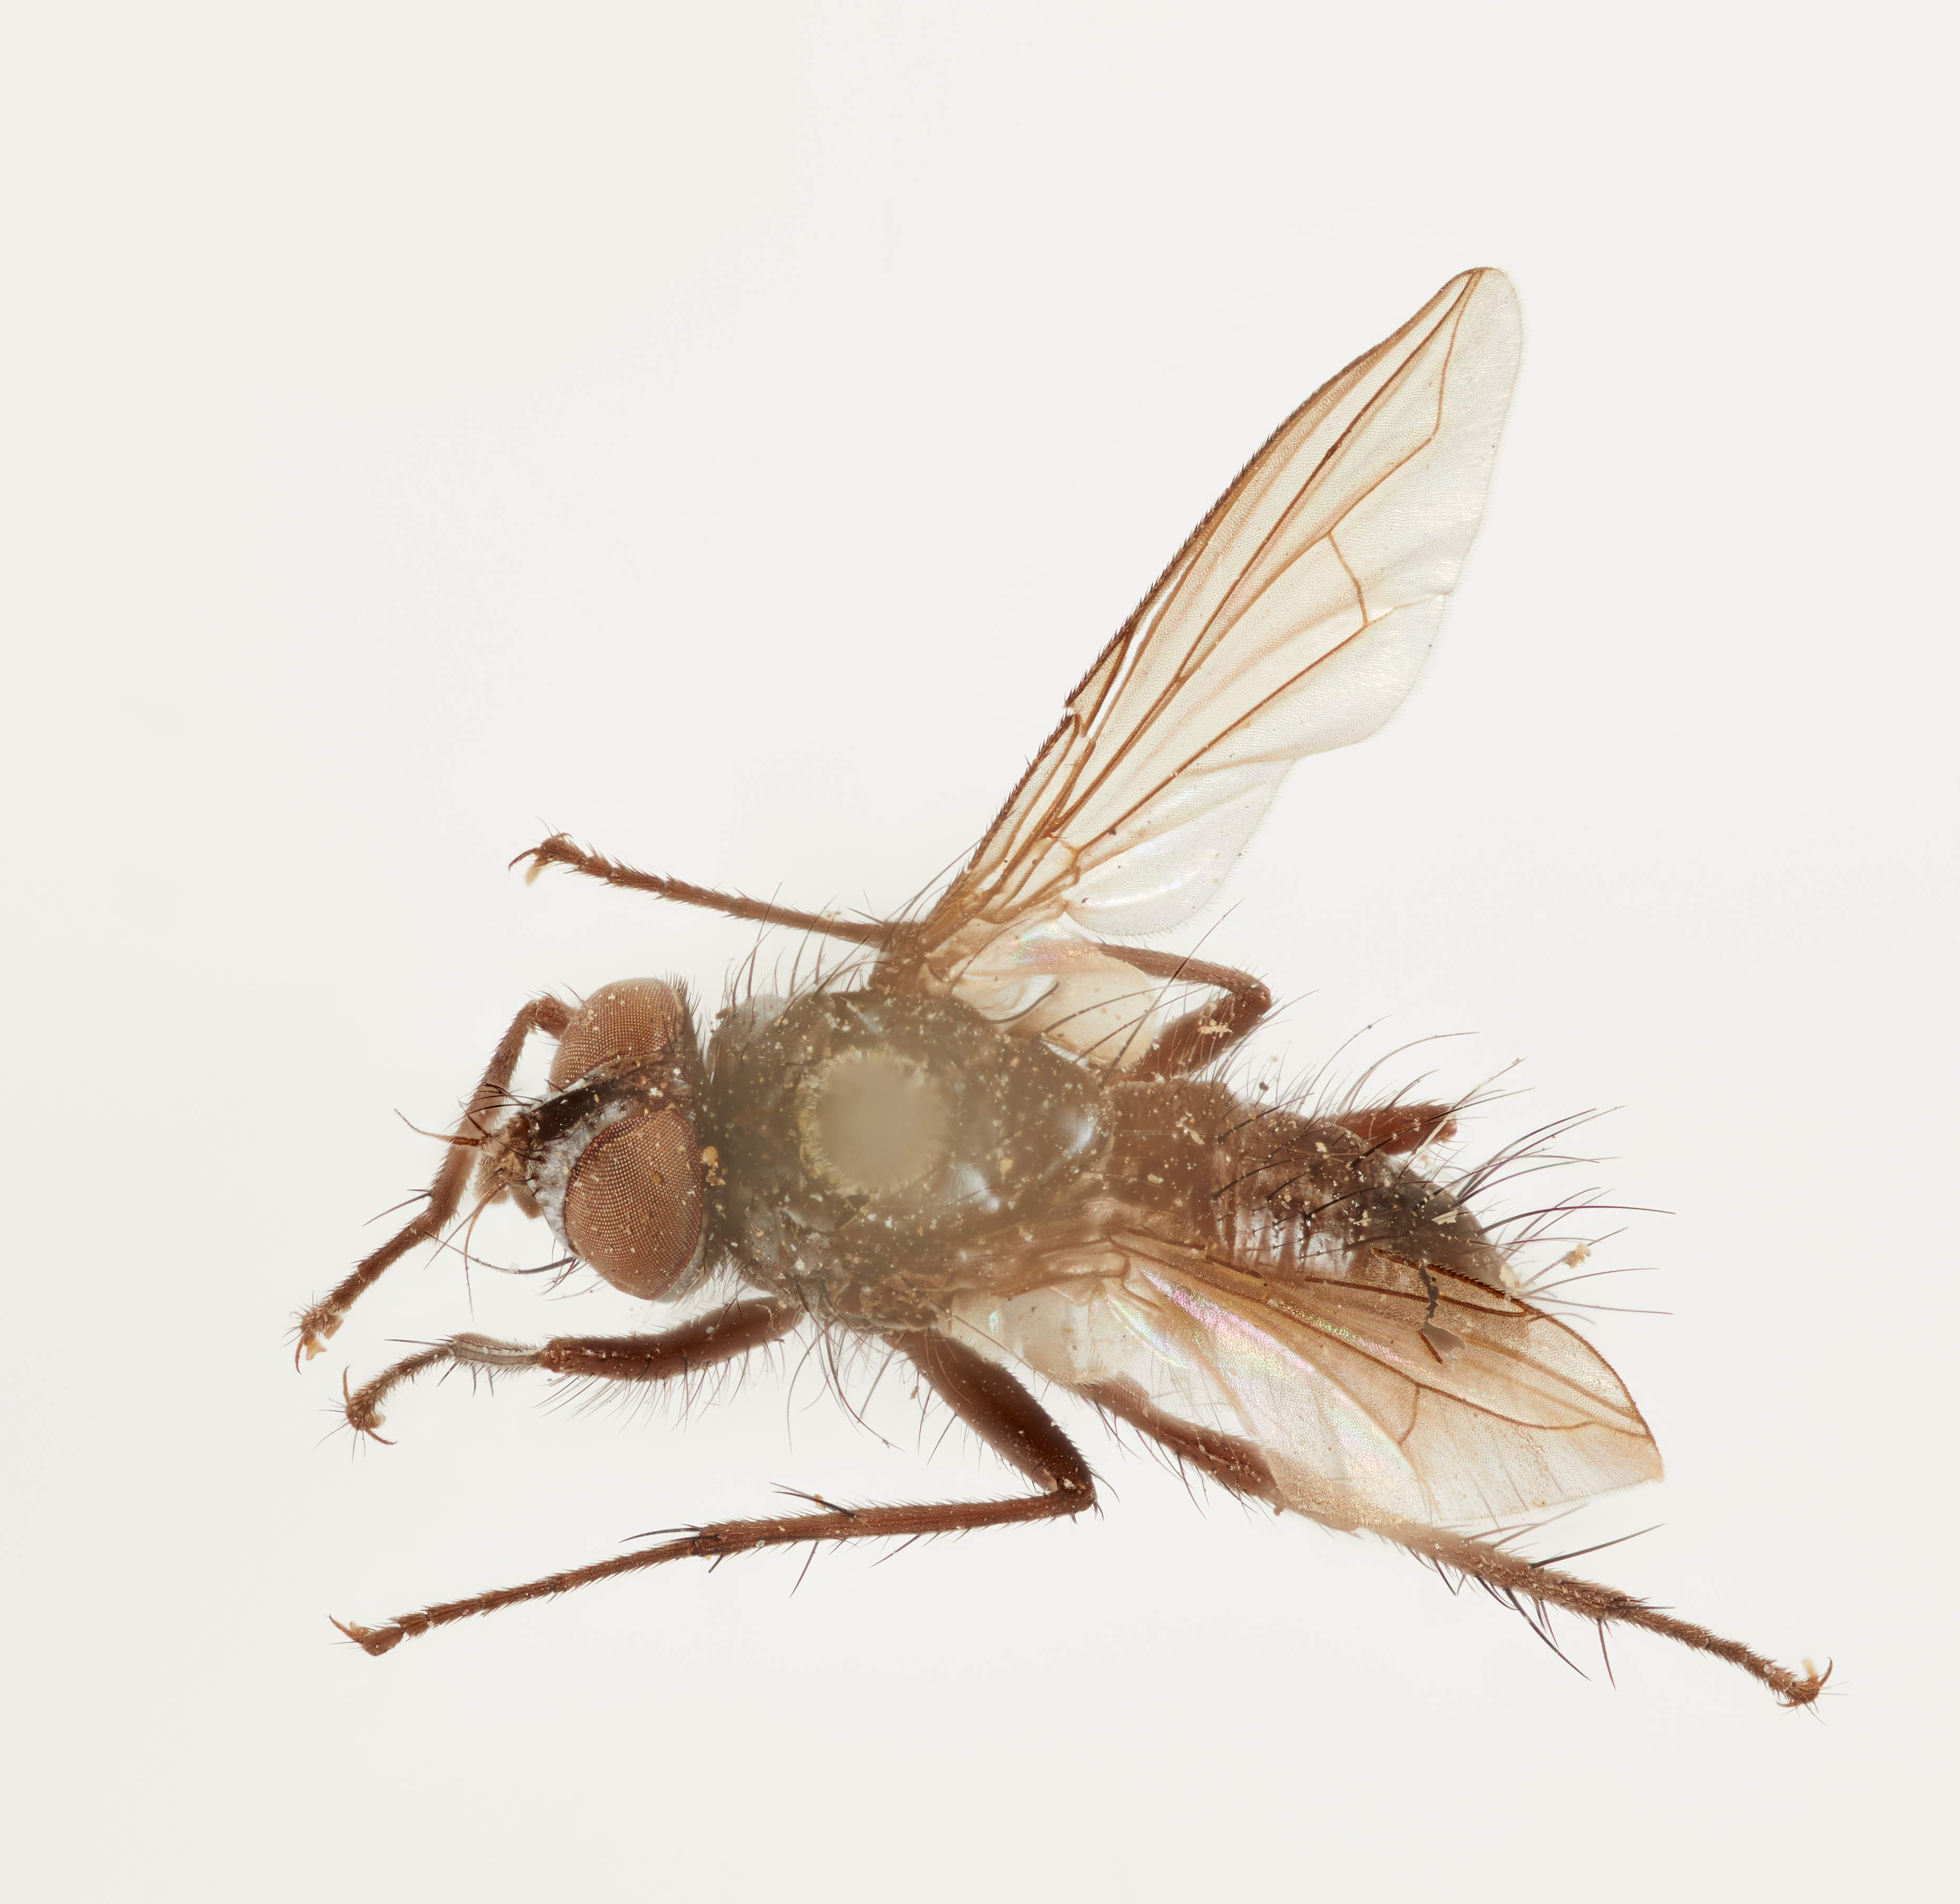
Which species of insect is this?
Hypostena barbata
